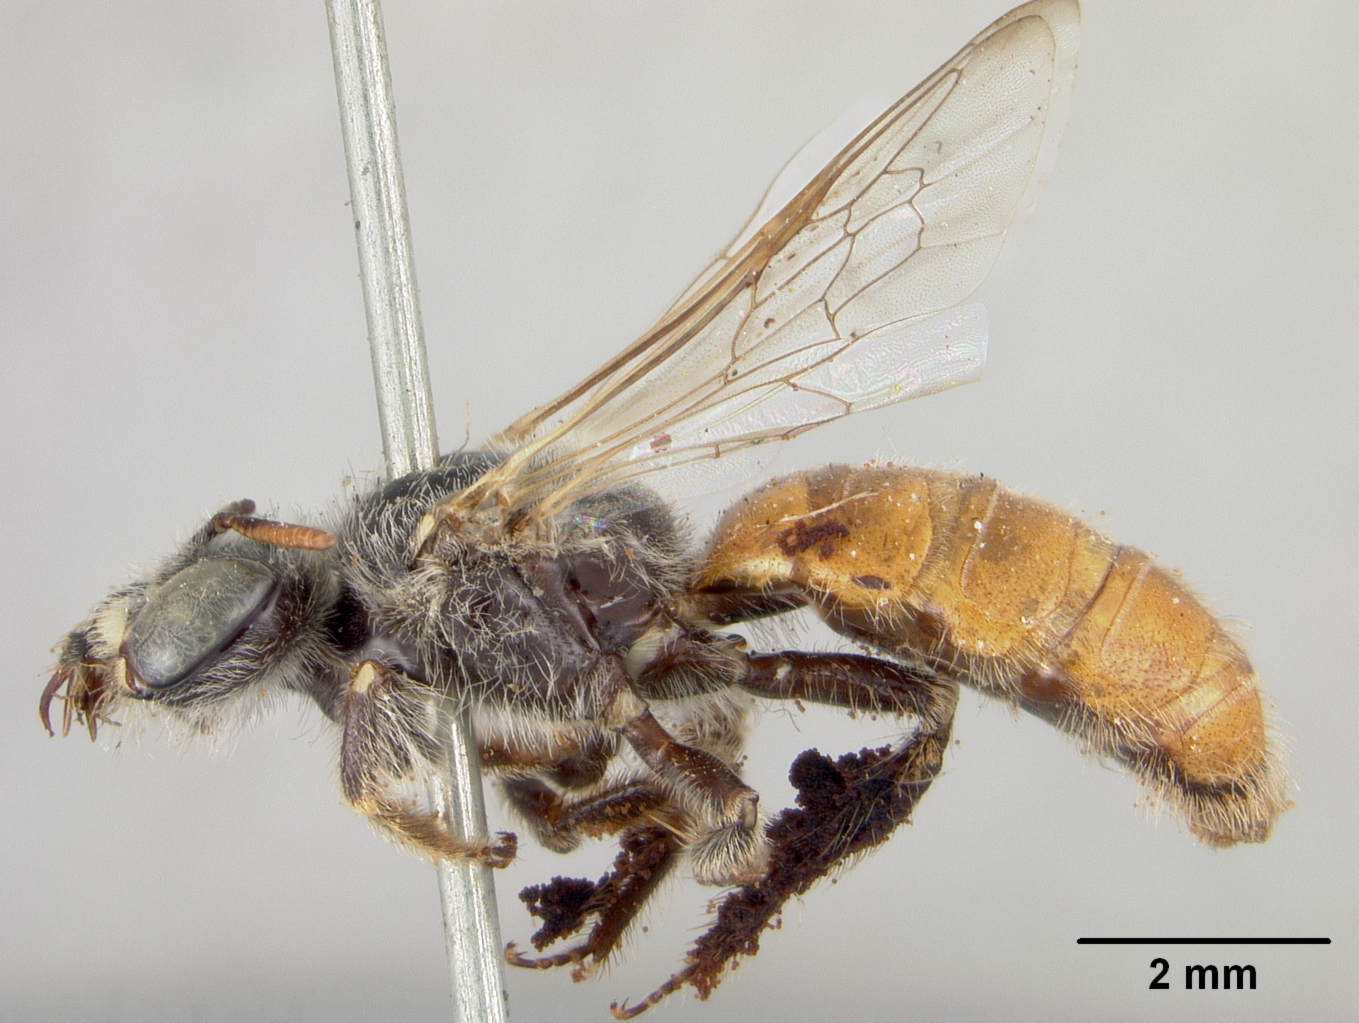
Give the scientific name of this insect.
Calliopsis semirufus
